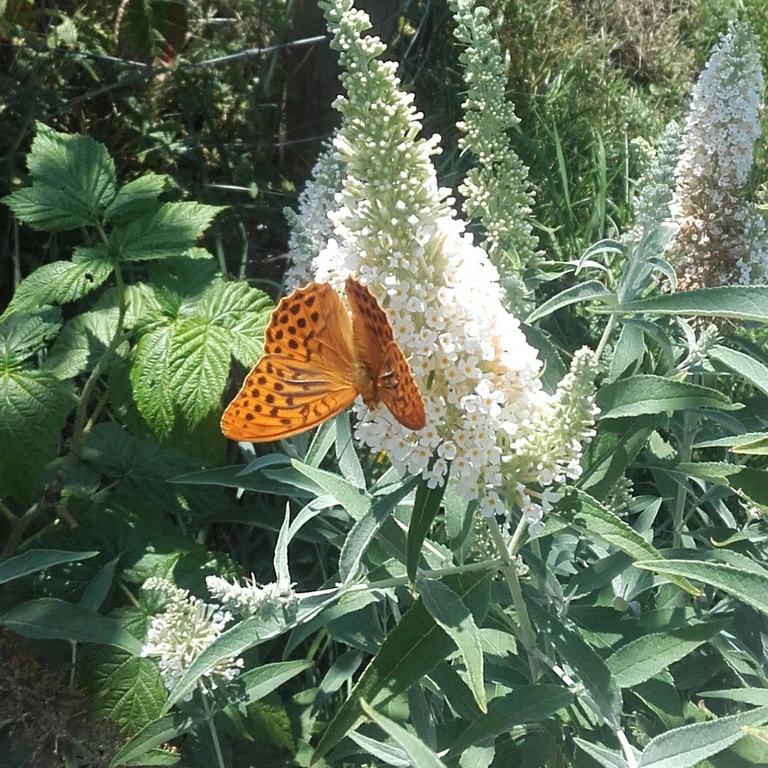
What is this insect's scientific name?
Argynnis paphia
